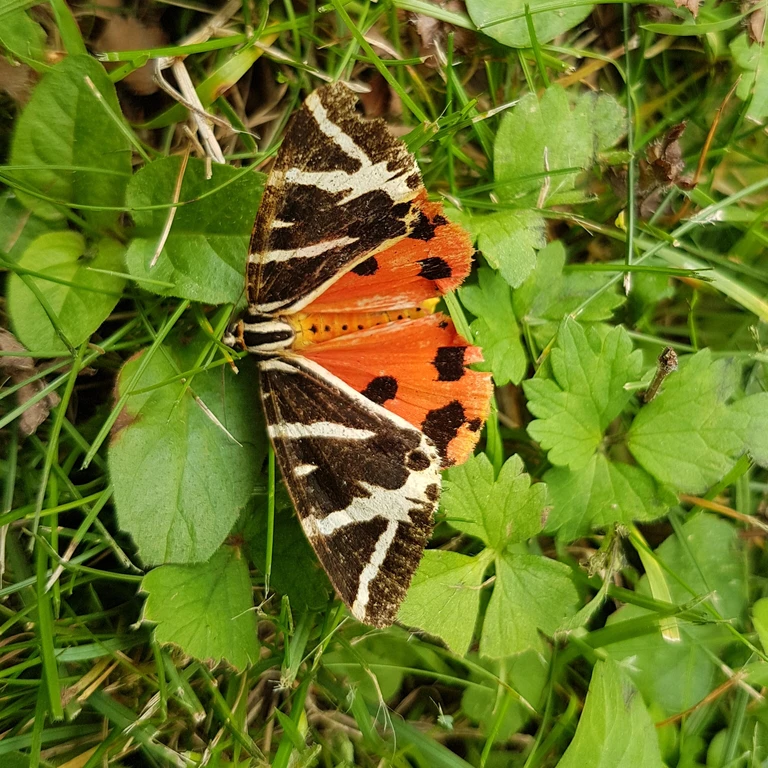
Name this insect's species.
Euplagia quadripunctaria
